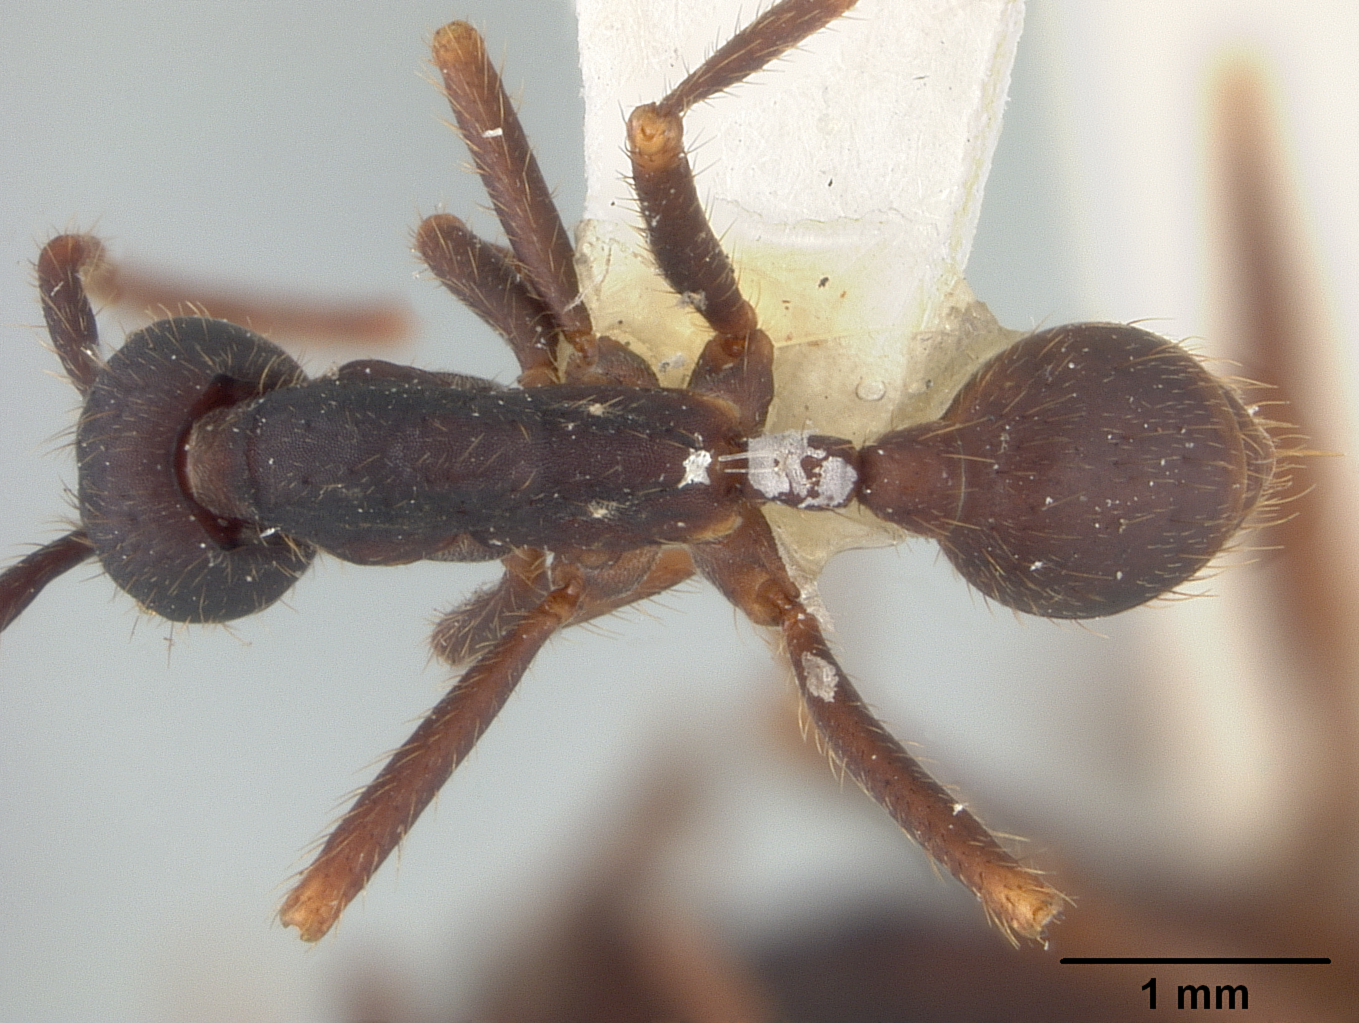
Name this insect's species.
Eciton burchelli
